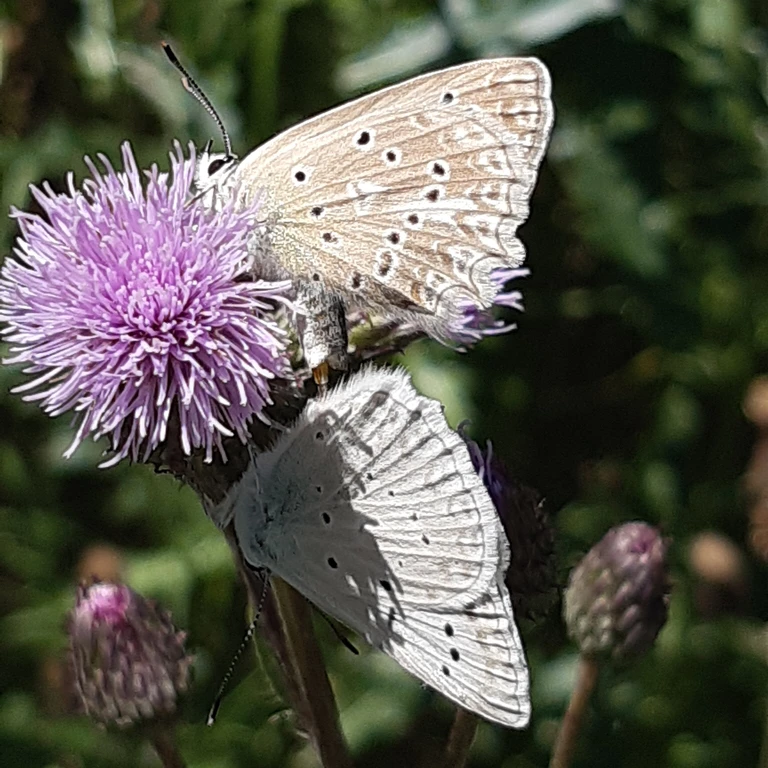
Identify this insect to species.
Polyommatus daphnis
